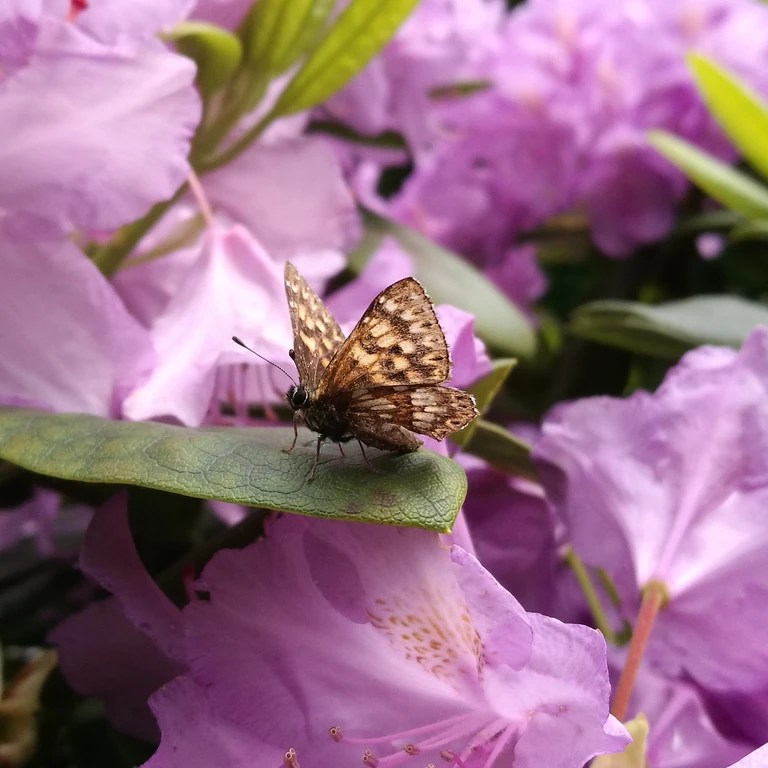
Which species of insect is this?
Hamearis lucina
